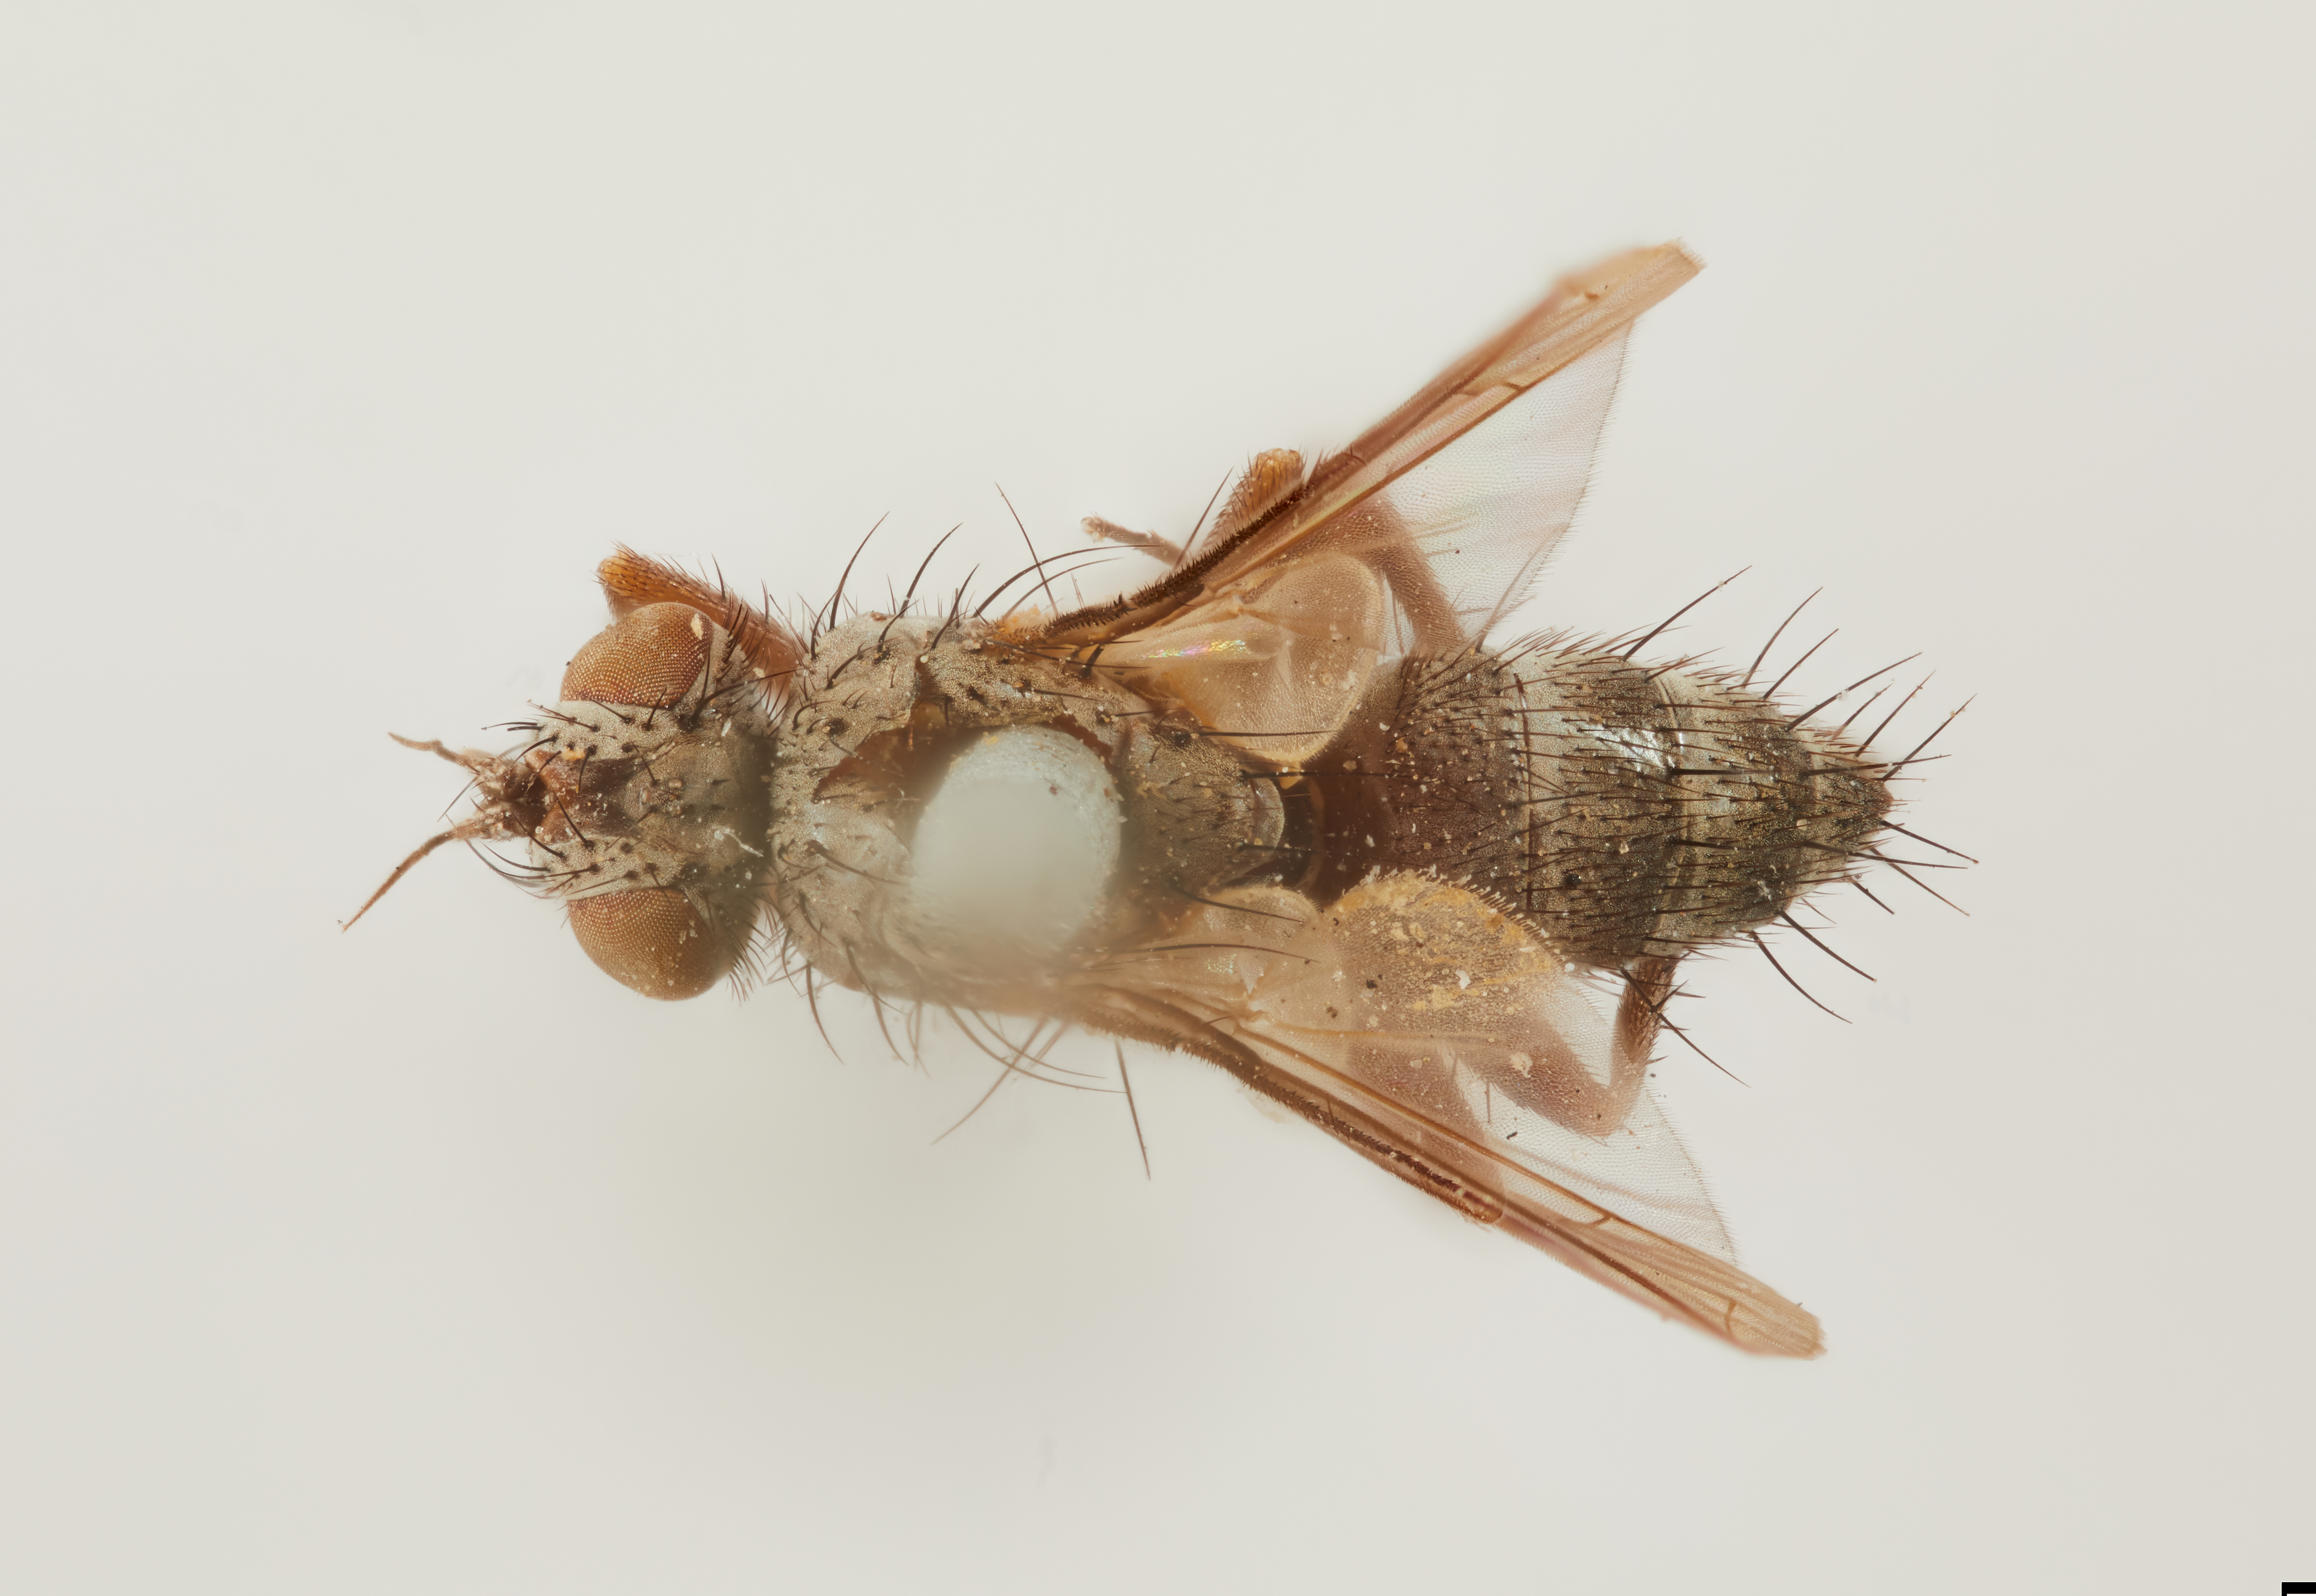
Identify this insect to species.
Phasiostoma aristalis
